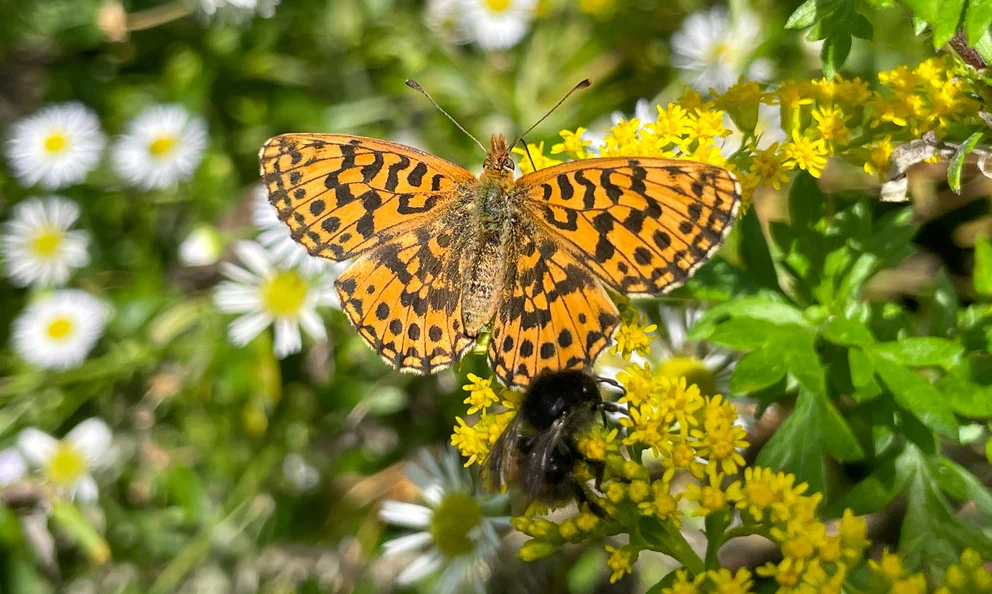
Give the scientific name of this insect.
Boloria dia
